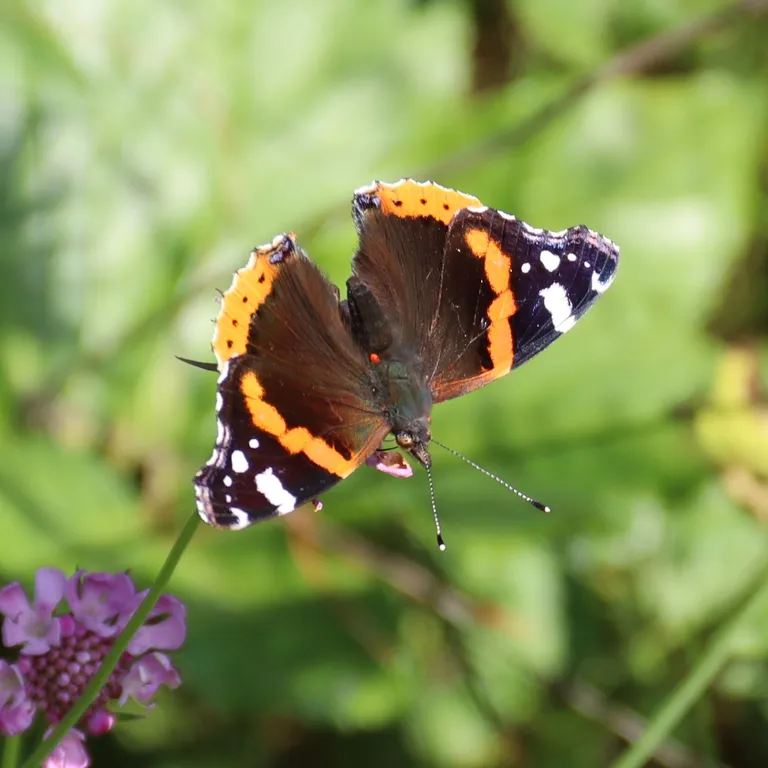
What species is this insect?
Vanessa atalanta
